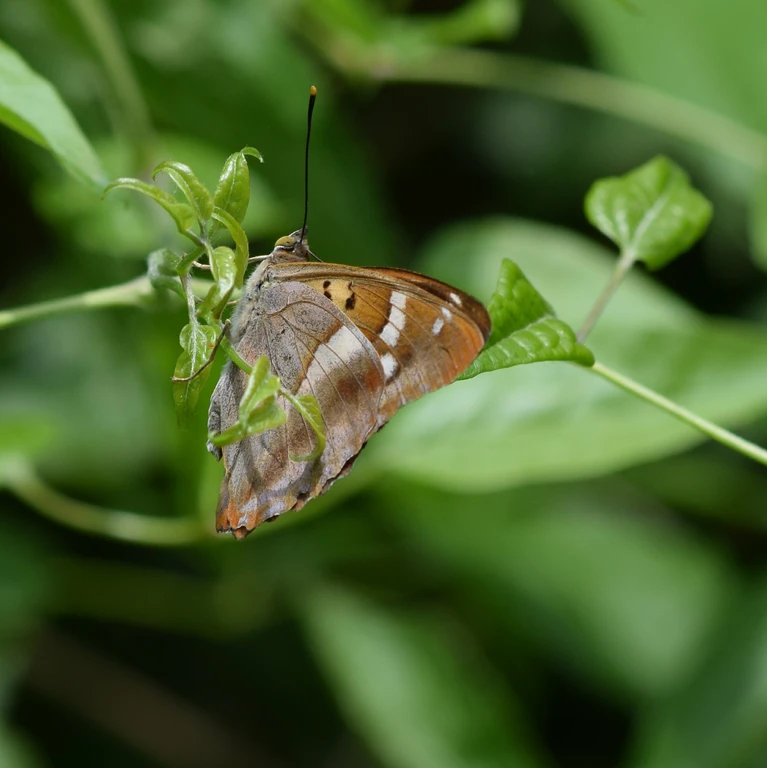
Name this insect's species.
Apatura ilia
